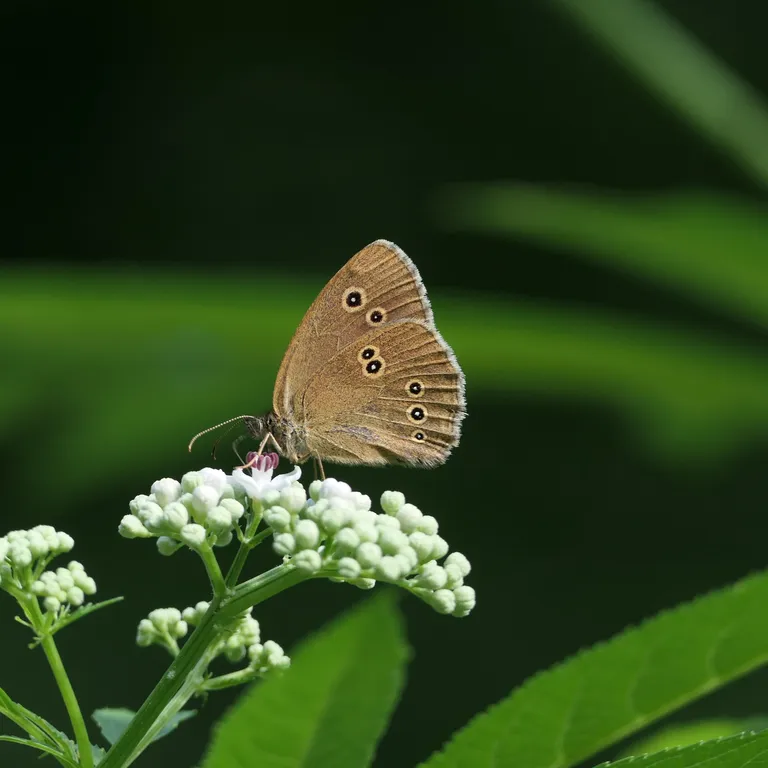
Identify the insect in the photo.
Aphantopus hyperantus
